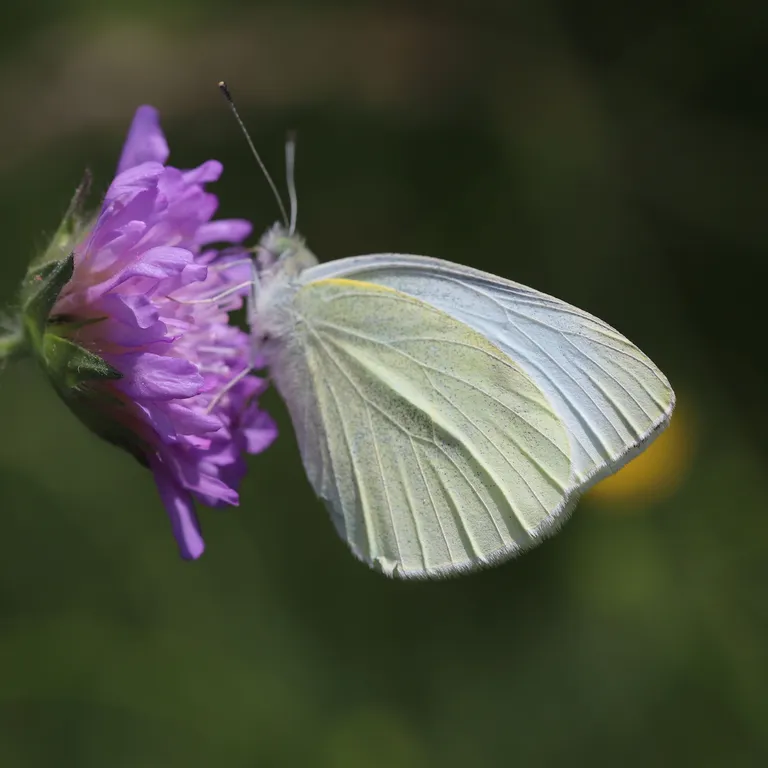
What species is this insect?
Pieris rapae
